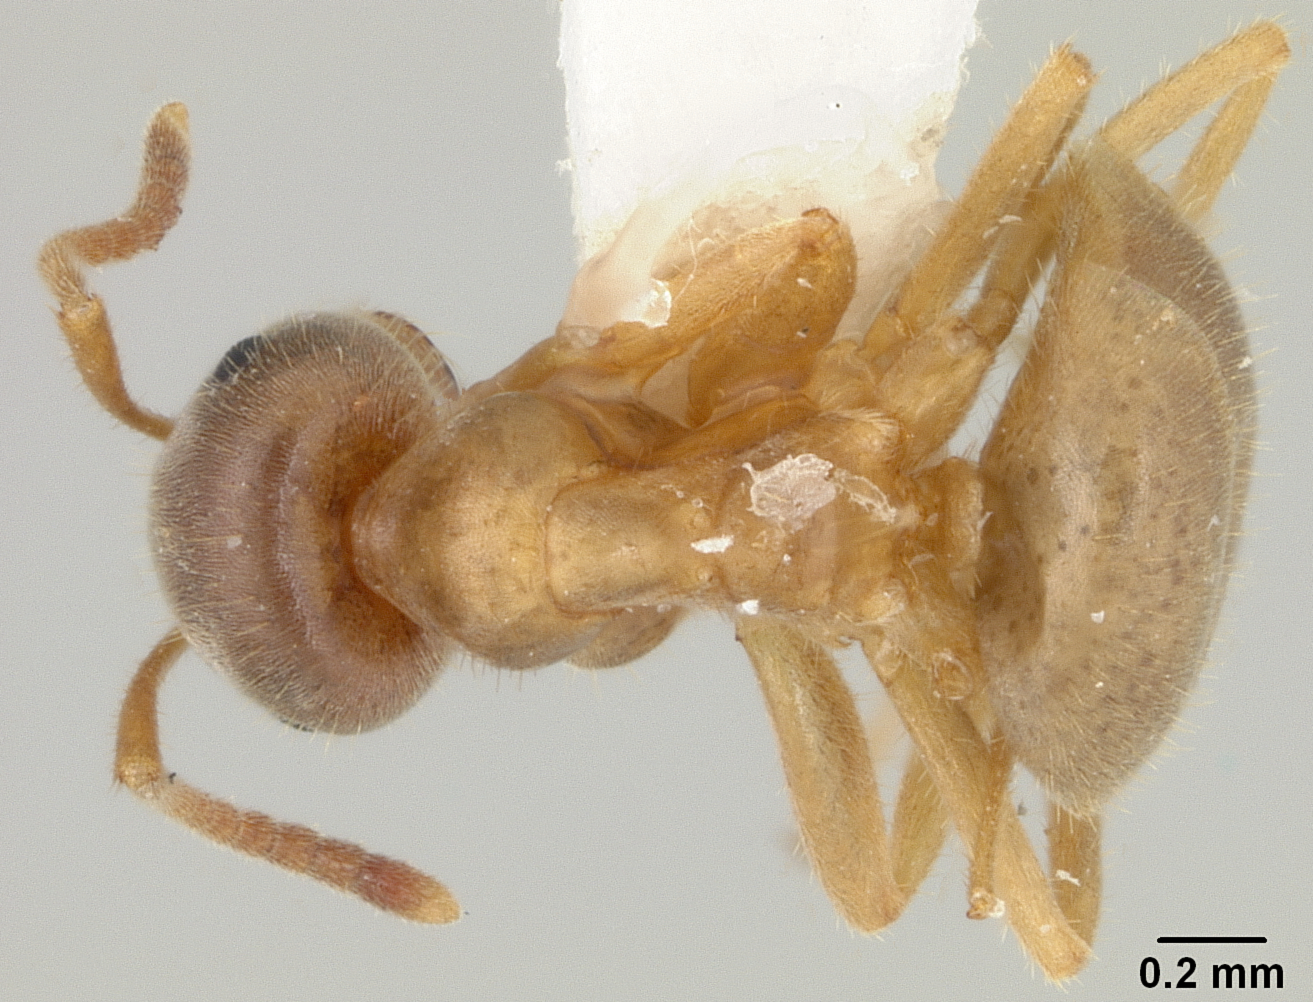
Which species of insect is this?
Lasius xerophilus
